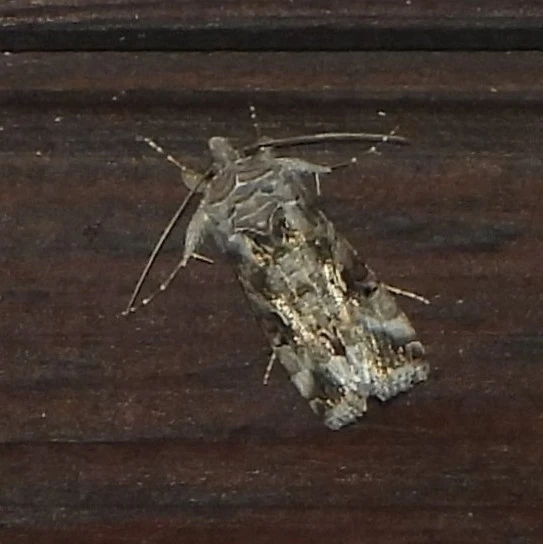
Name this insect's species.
Autographa gamma
